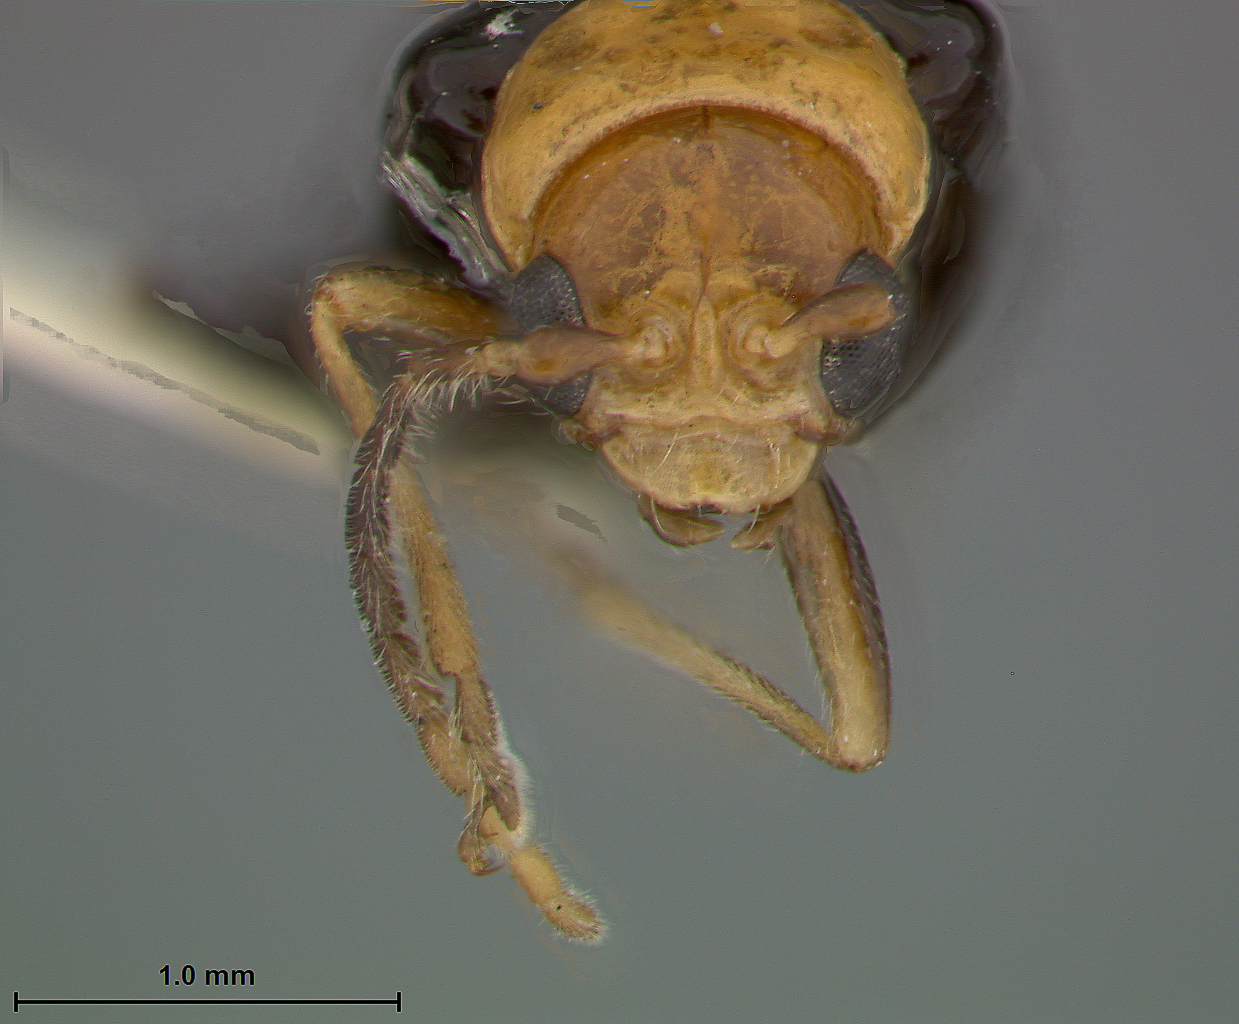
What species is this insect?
Taumacera bicolor
